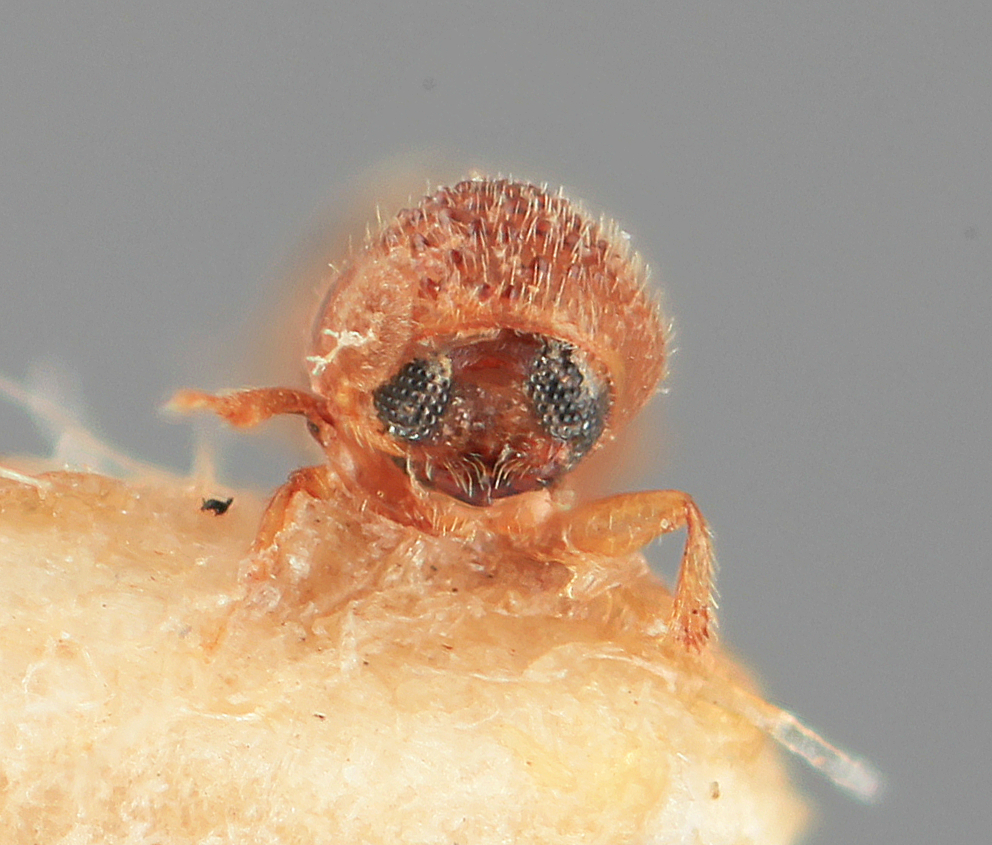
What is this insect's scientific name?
Mimiocurus beesoni
